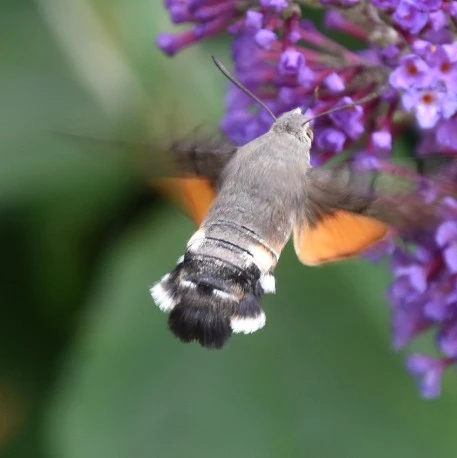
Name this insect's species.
Macroglossum stellatarum
